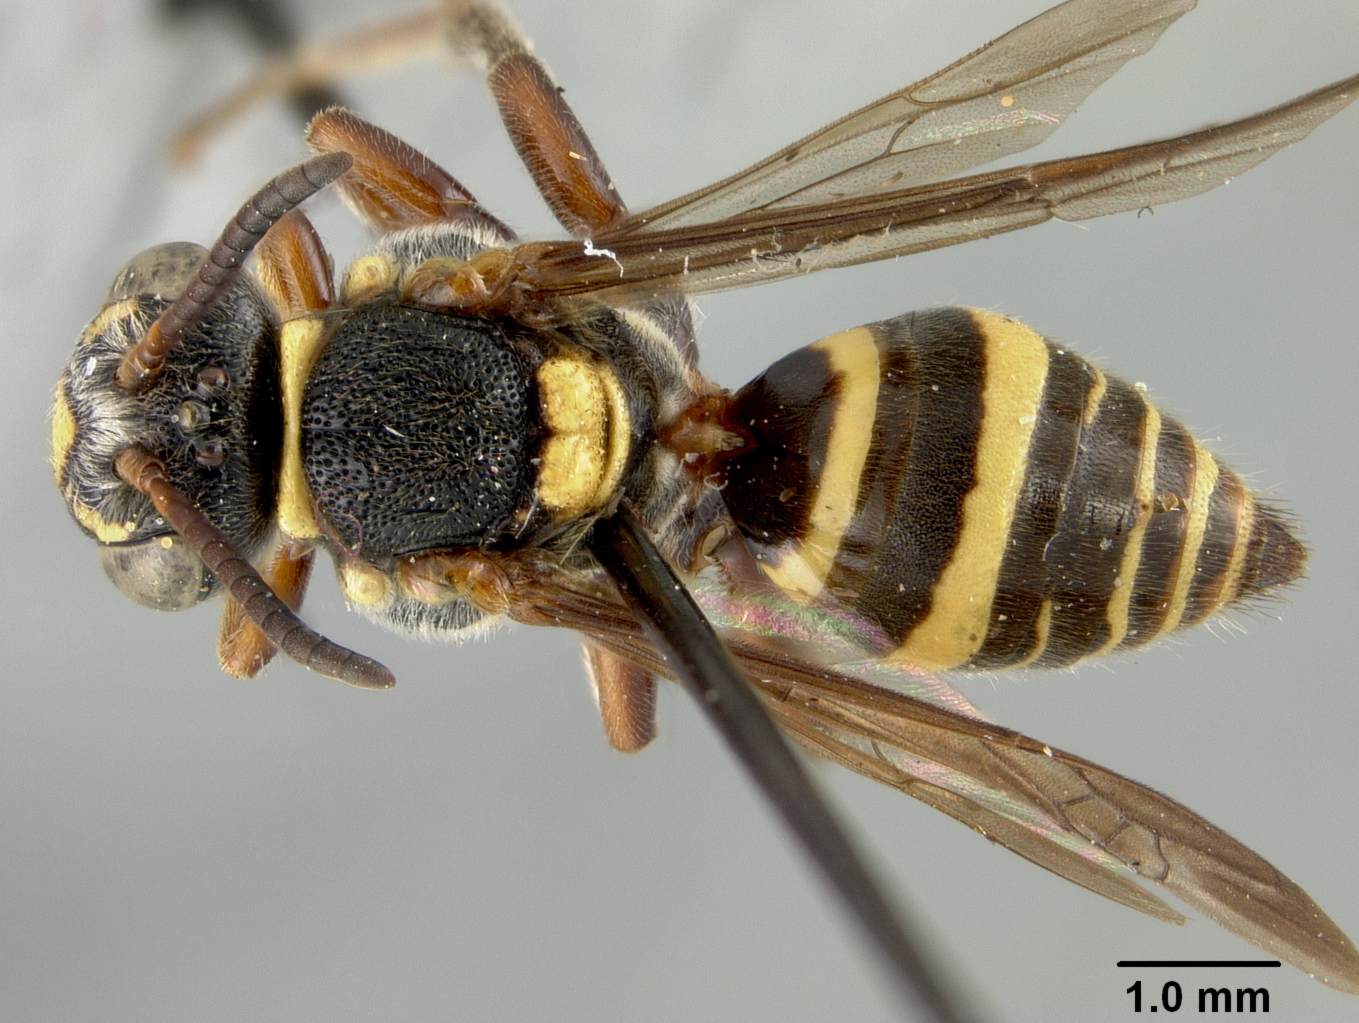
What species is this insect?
Nomada zamoranica
